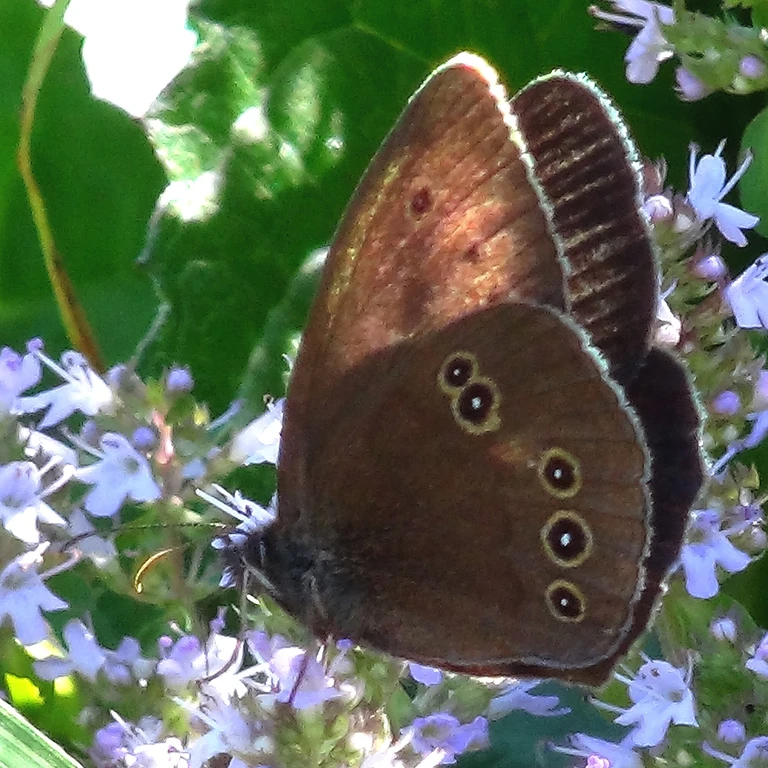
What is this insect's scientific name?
Aphantopus hyperantus
